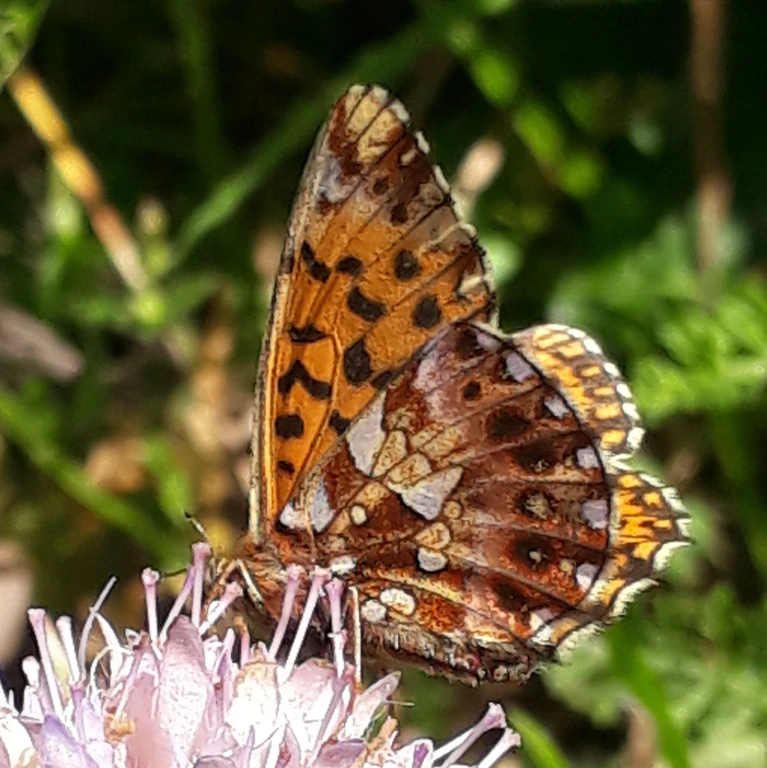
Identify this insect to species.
Boloria dia
